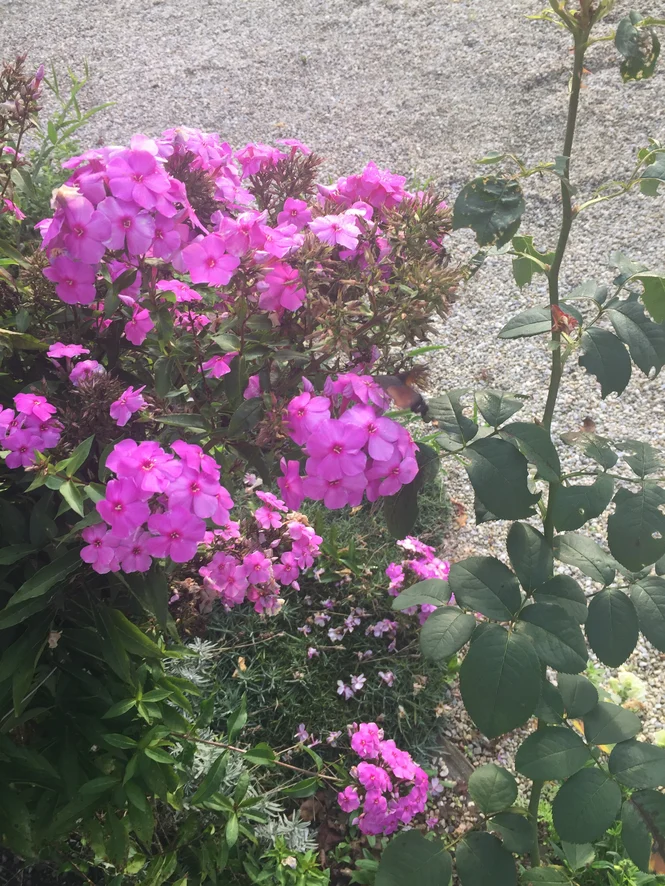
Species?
Macroglossum stellatarum
